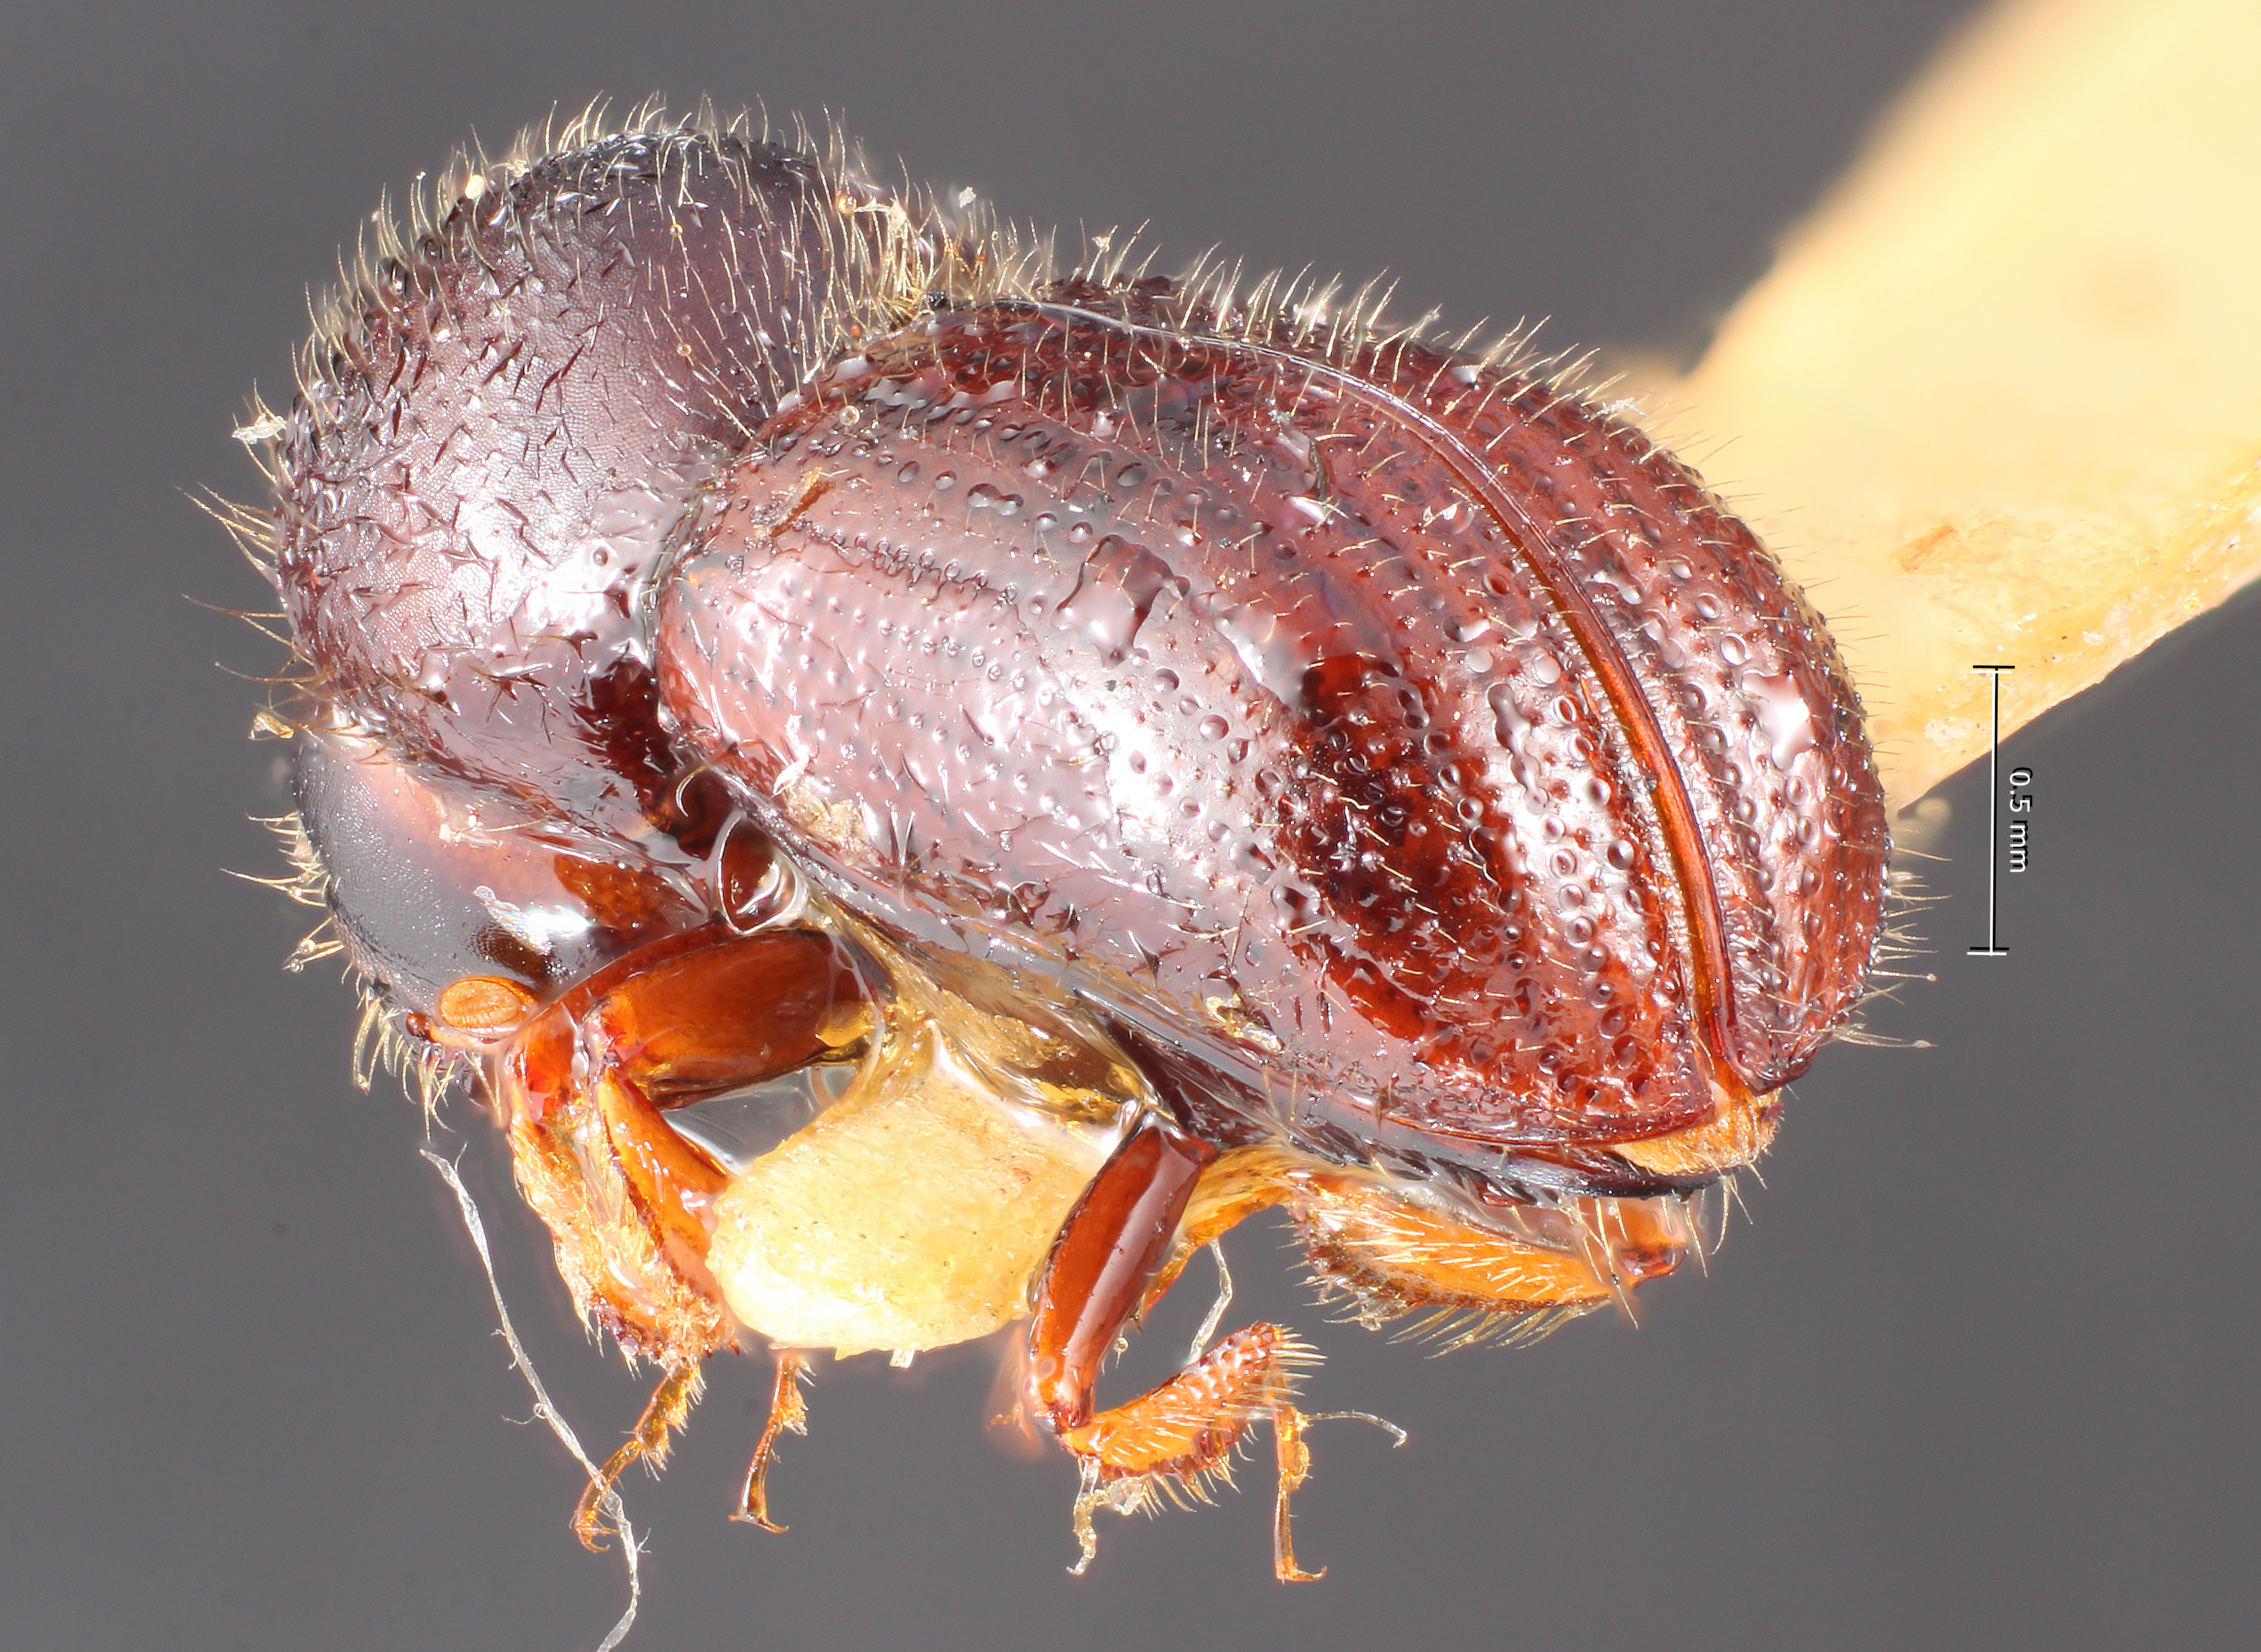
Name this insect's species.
Anisandrus swainei
